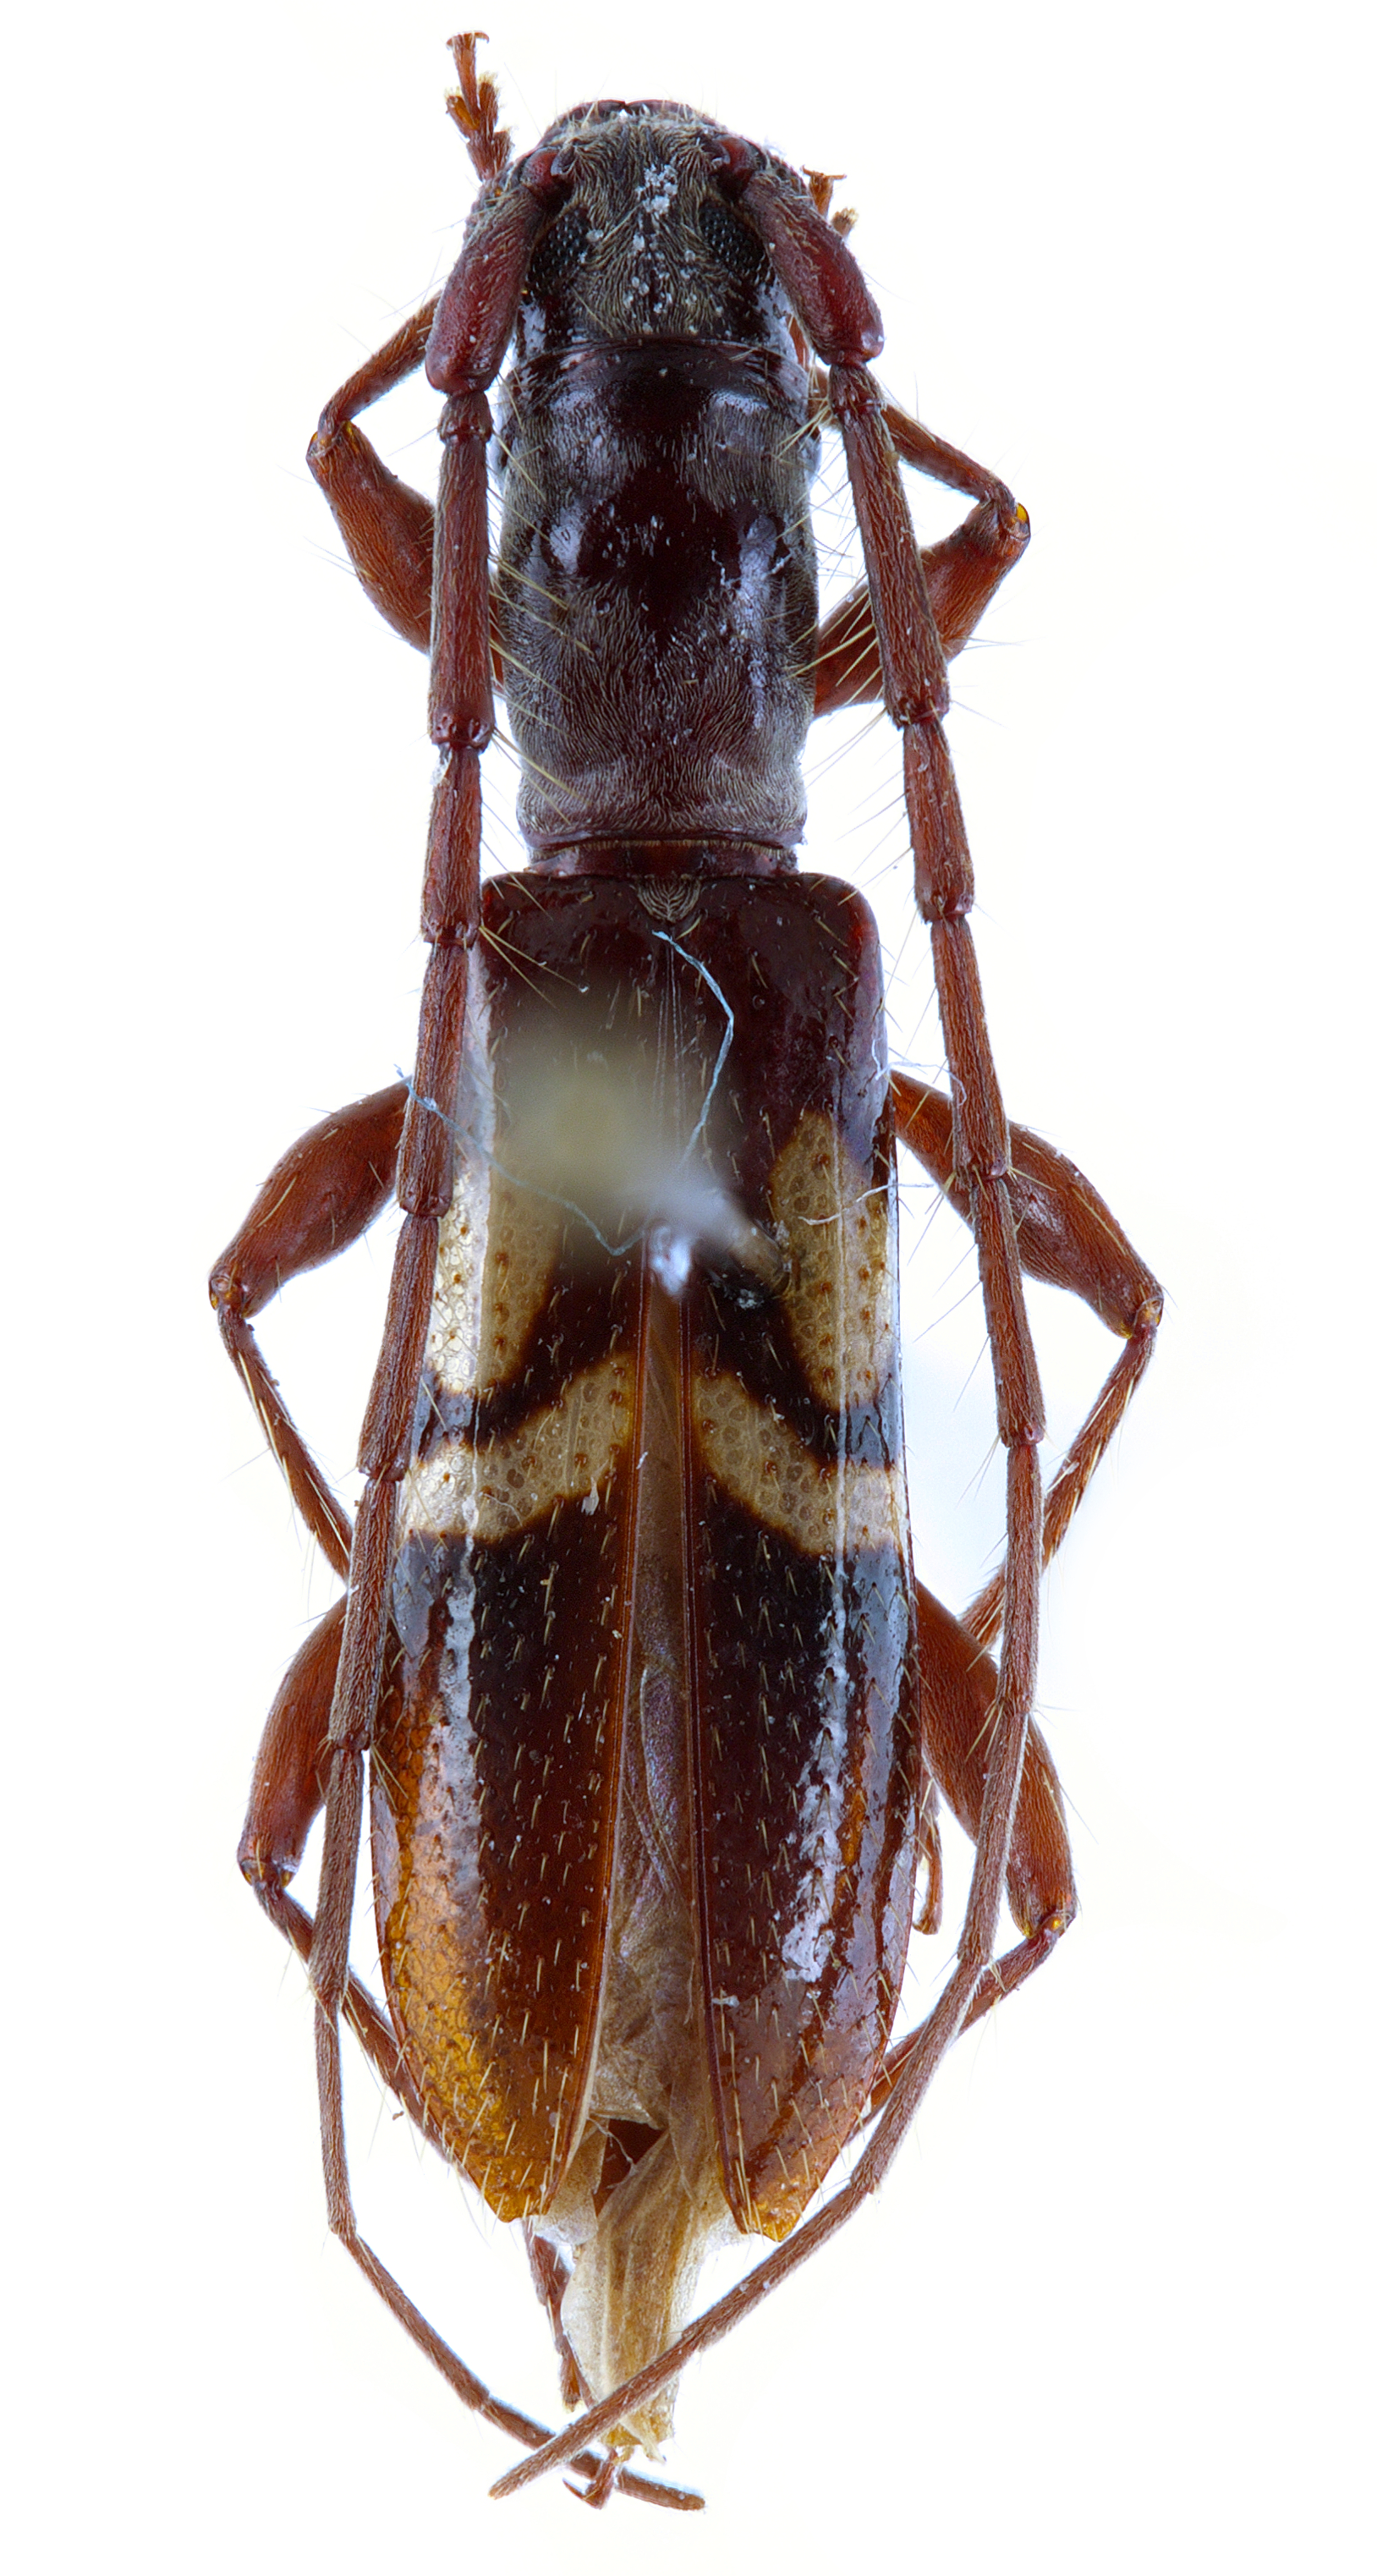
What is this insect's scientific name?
Compsibidion fairmairei
